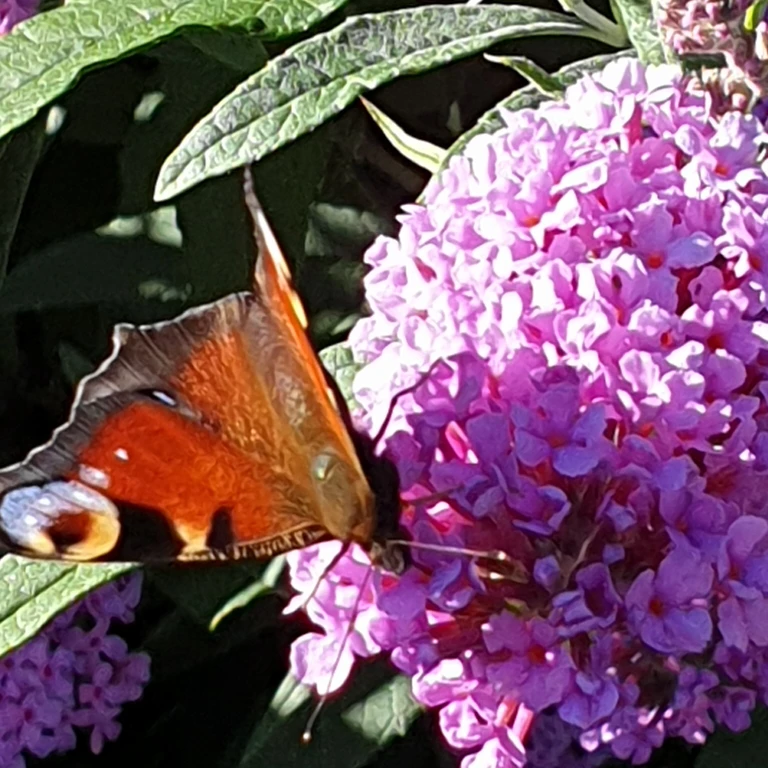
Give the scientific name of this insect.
Aglais io
